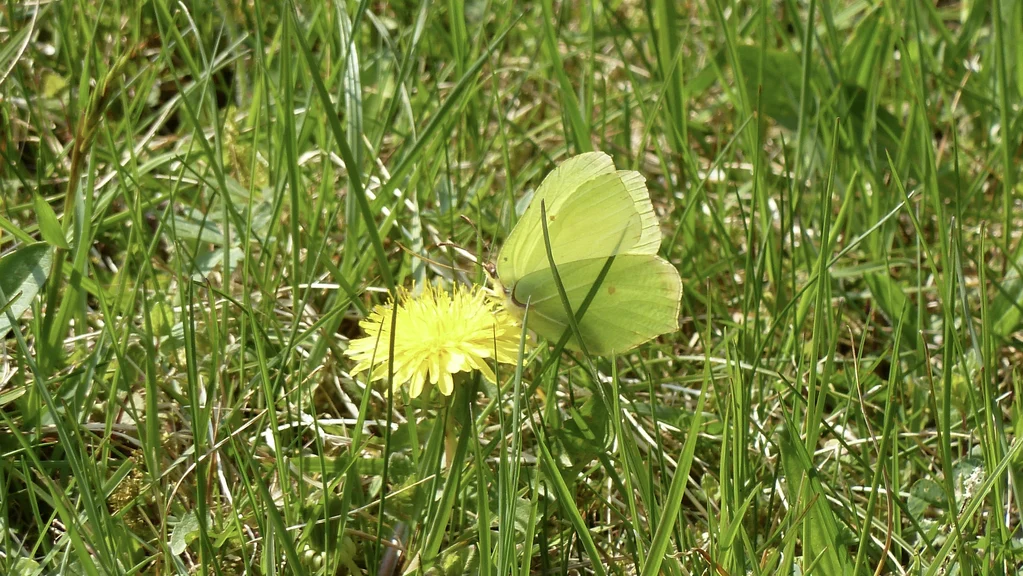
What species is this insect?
Gonepteryx rhamni
